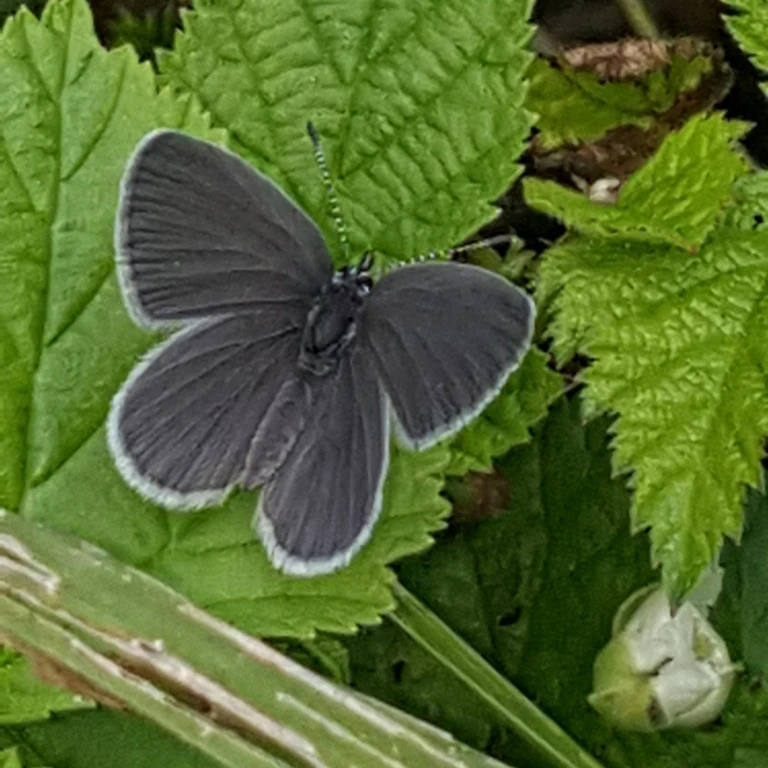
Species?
Cupido minimus
